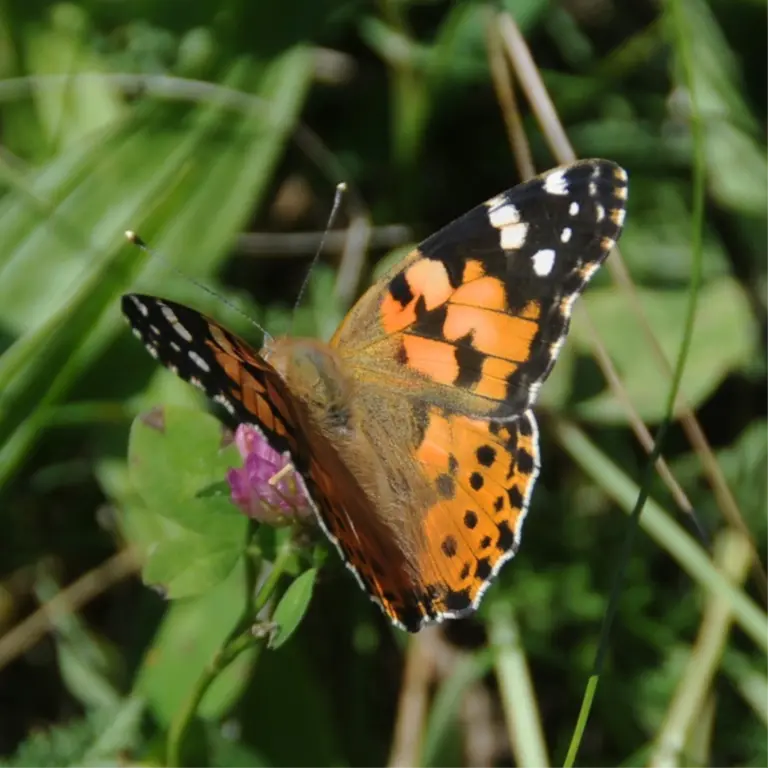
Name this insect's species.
Vanessa cardui
